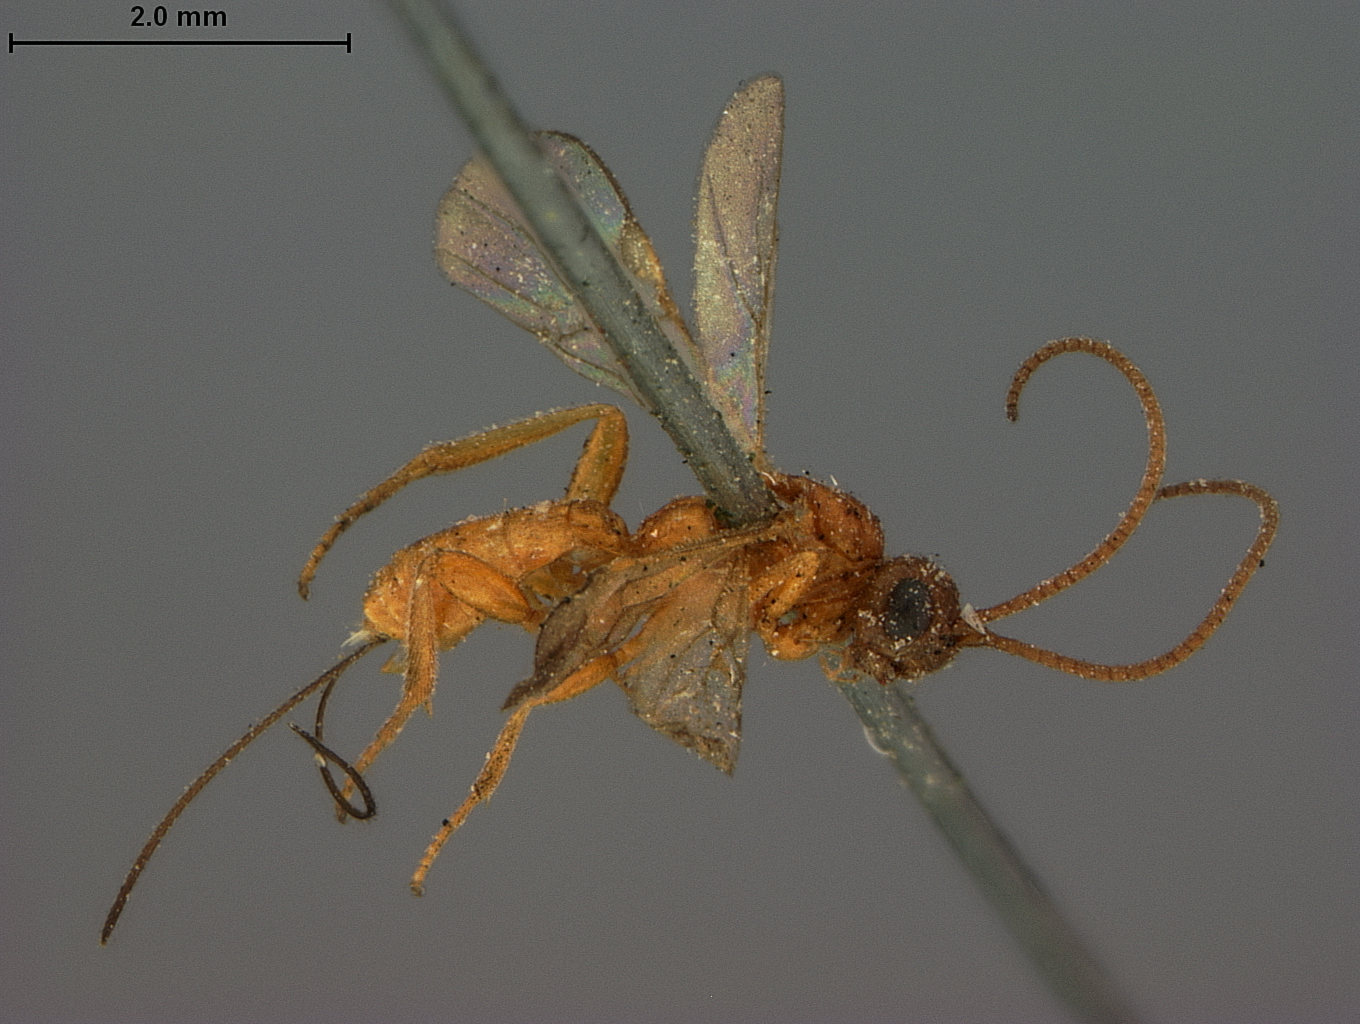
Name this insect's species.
Bracon analcidis
